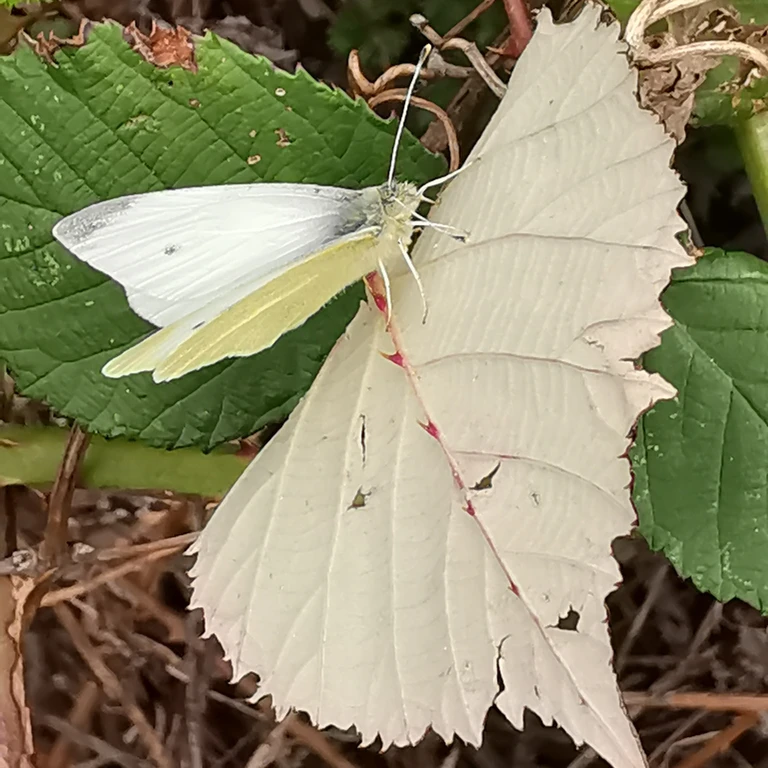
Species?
Pieris rapae
